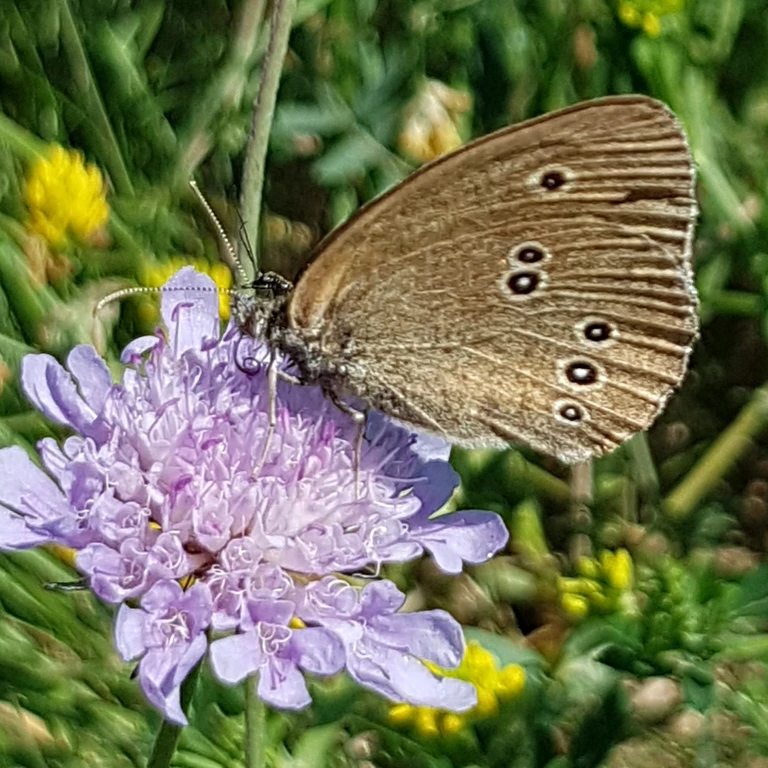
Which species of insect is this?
Aphantopus hyperantus
